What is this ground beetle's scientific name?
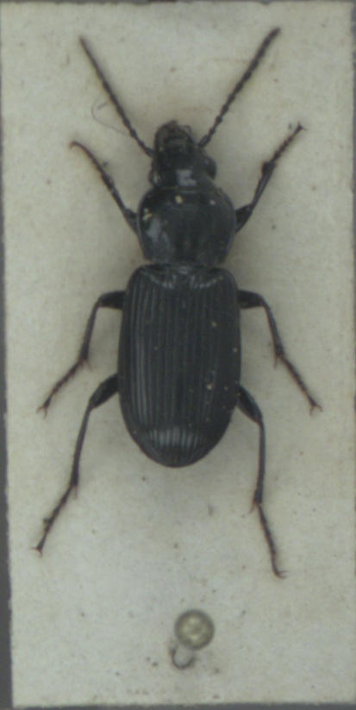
Pterostichus nigrita
